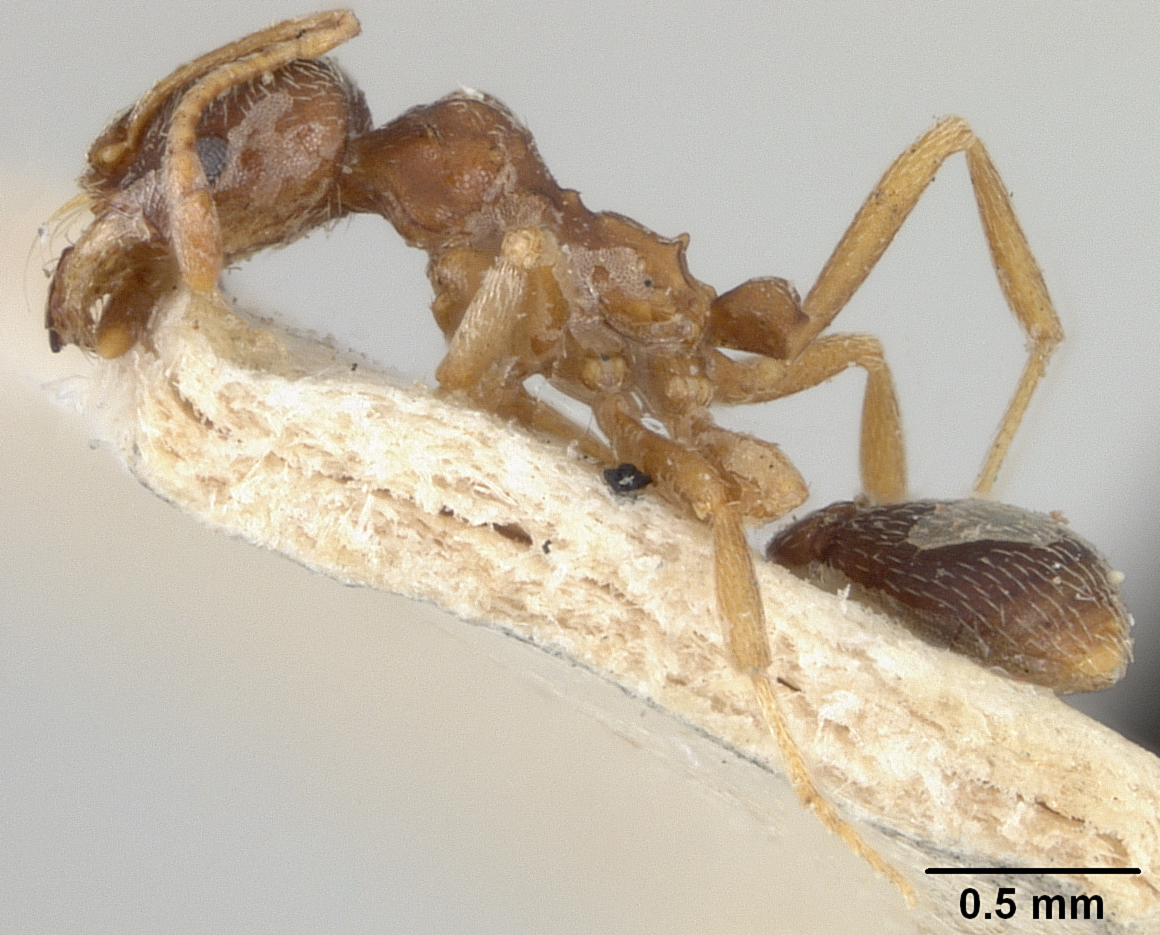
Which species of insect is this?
Myrmicocrypta emeryi
